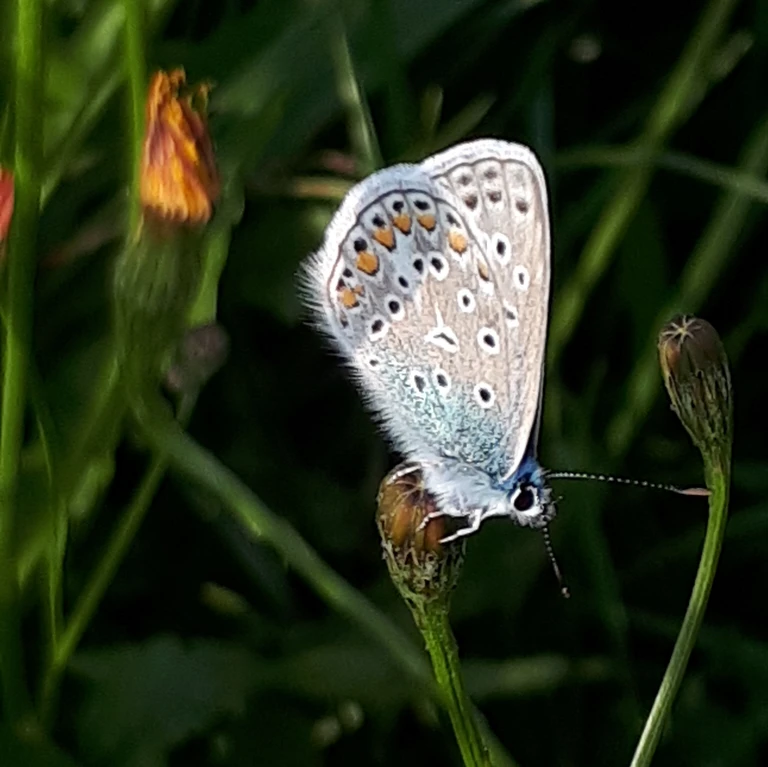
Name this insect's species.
Polyommatus icarus
